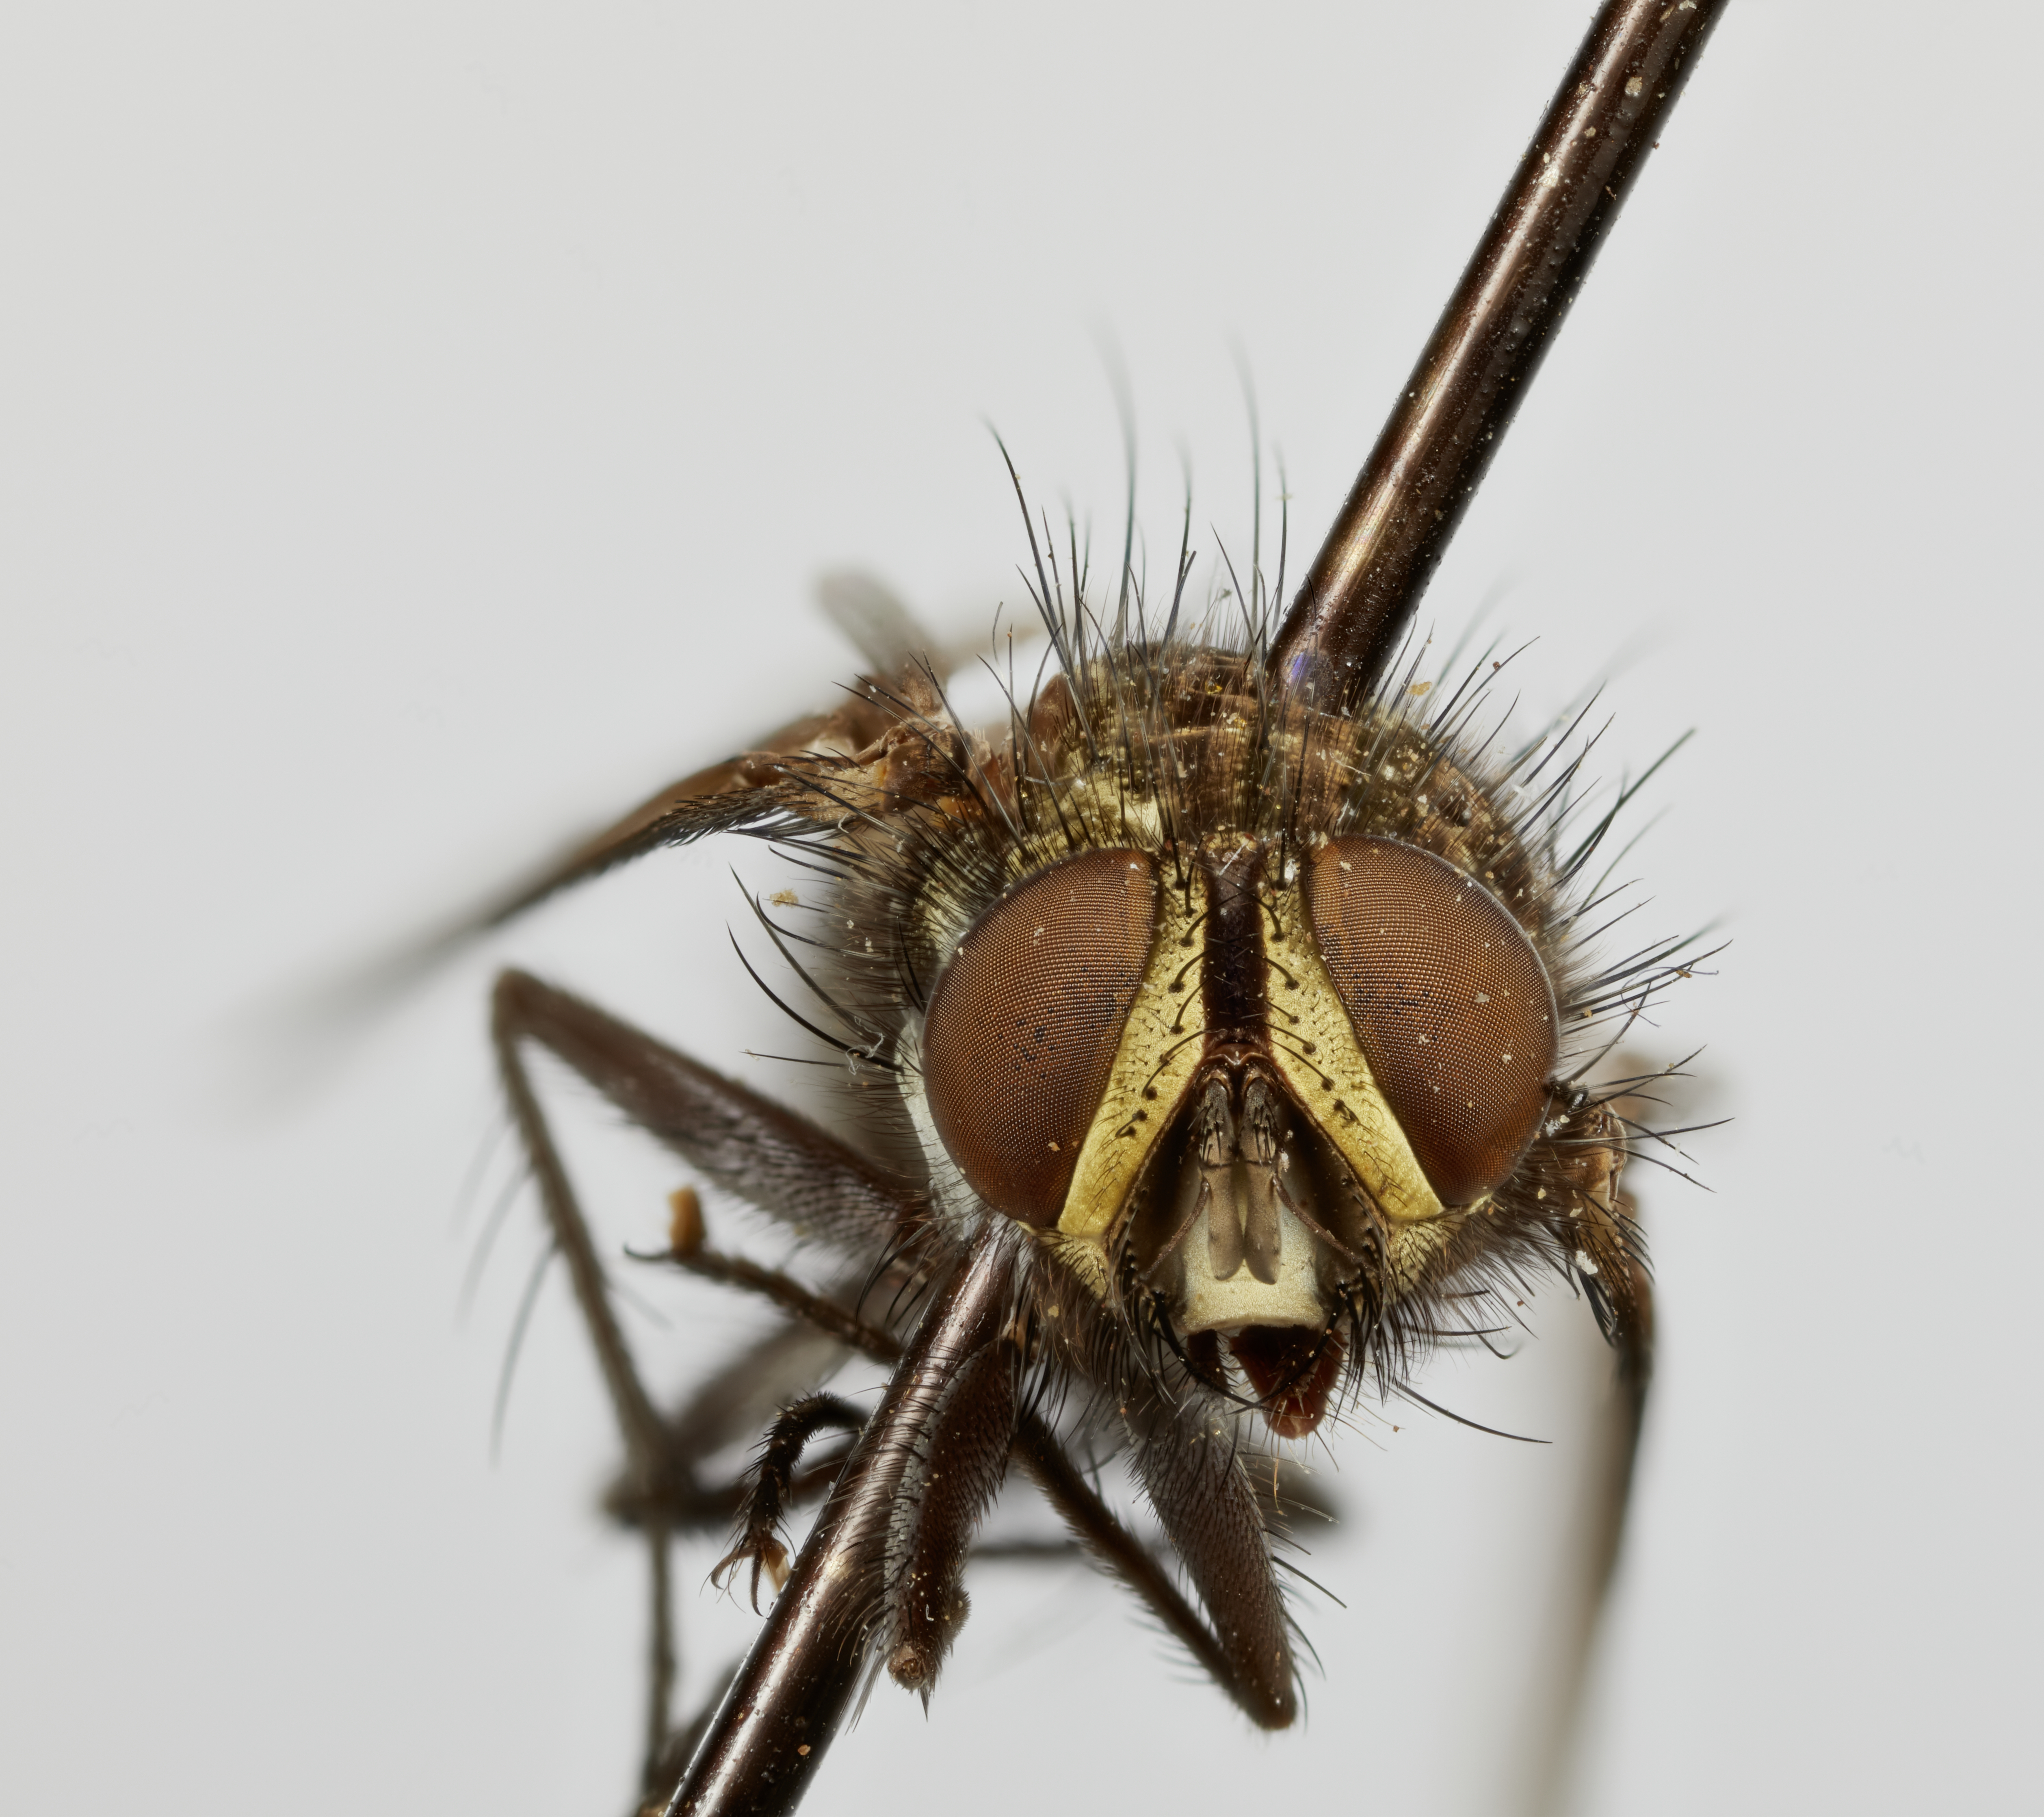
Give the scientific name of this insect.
Neopodomyia oralis
